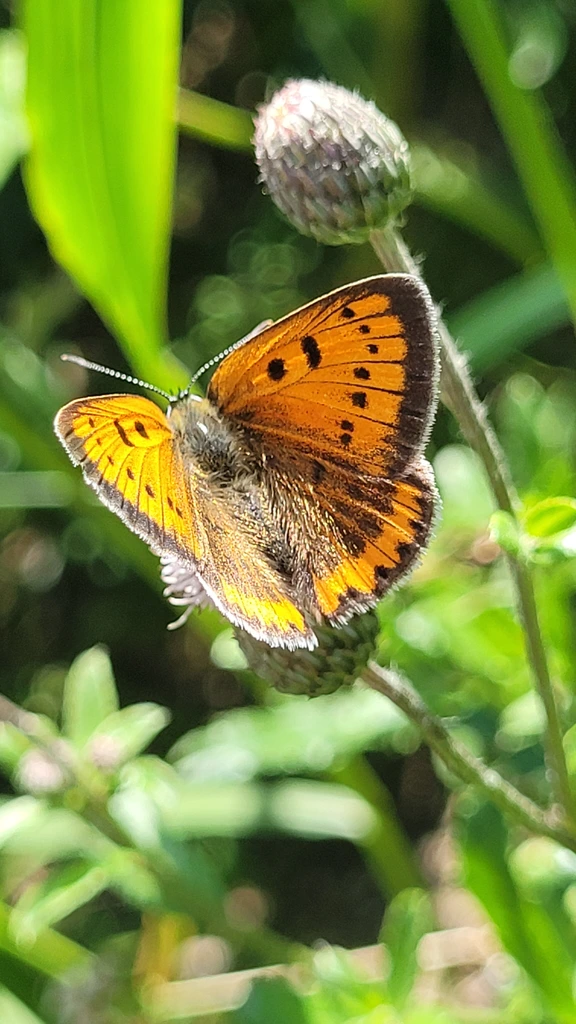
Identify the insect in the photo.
Lycaena dispar
